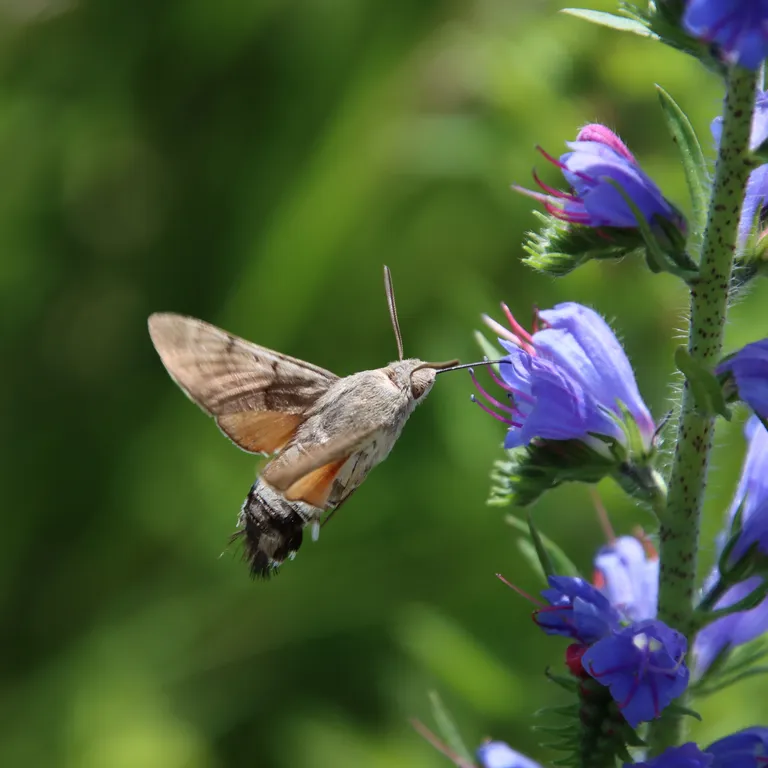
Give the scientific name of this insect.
Macroglossum stellatarum
